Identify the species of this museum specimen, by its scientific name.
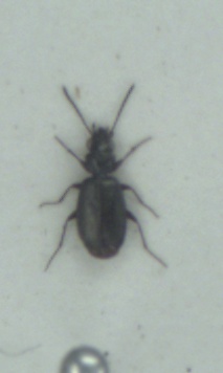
Syntomus foveatus
